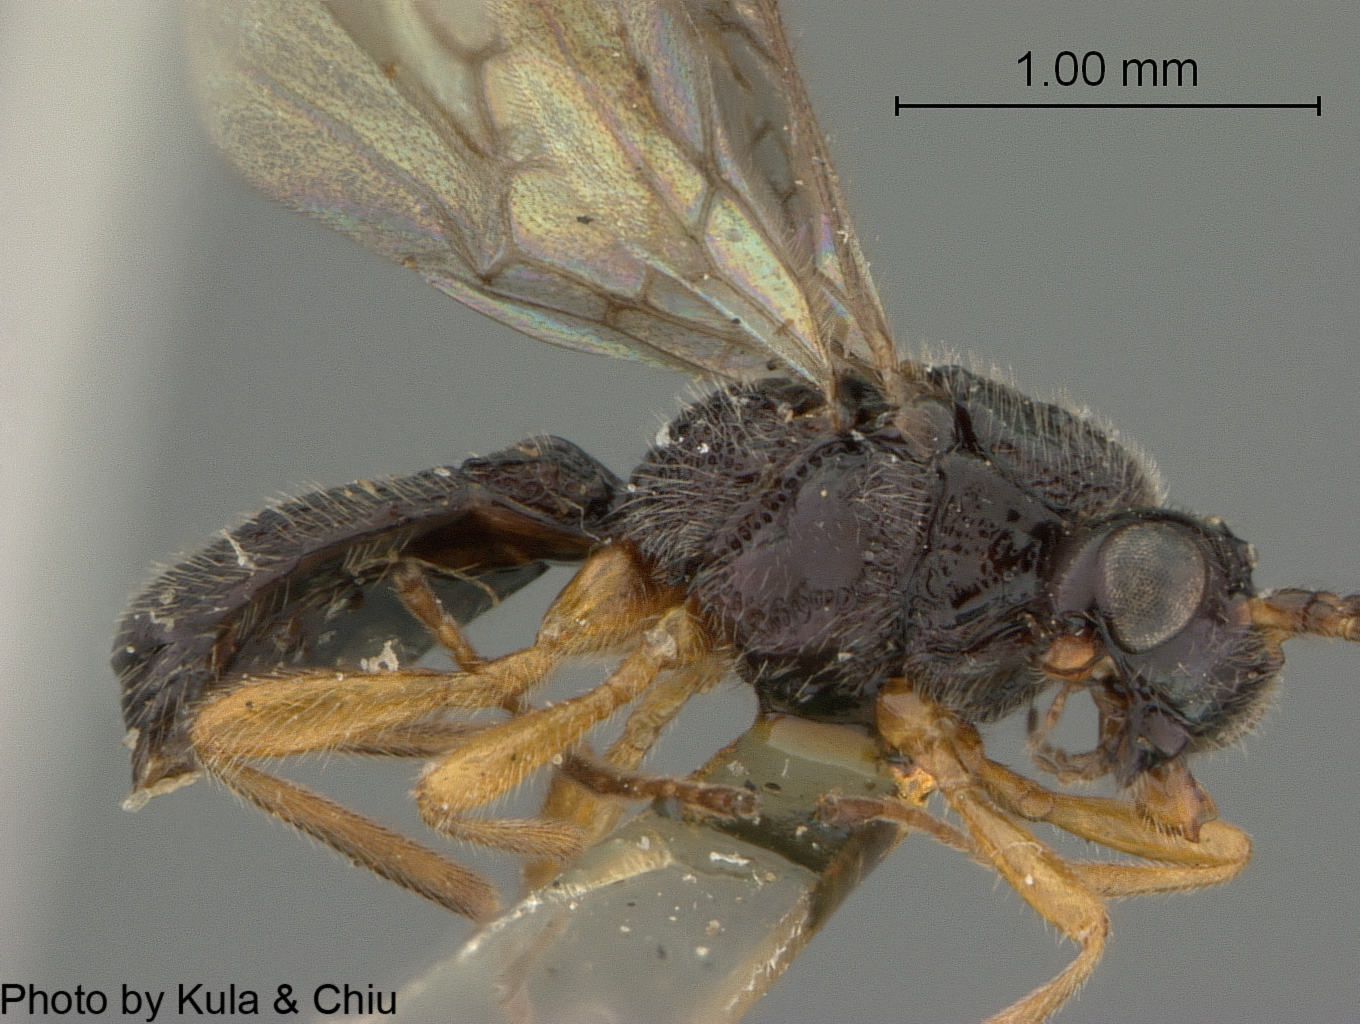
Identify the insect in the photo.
Symphya lucida
